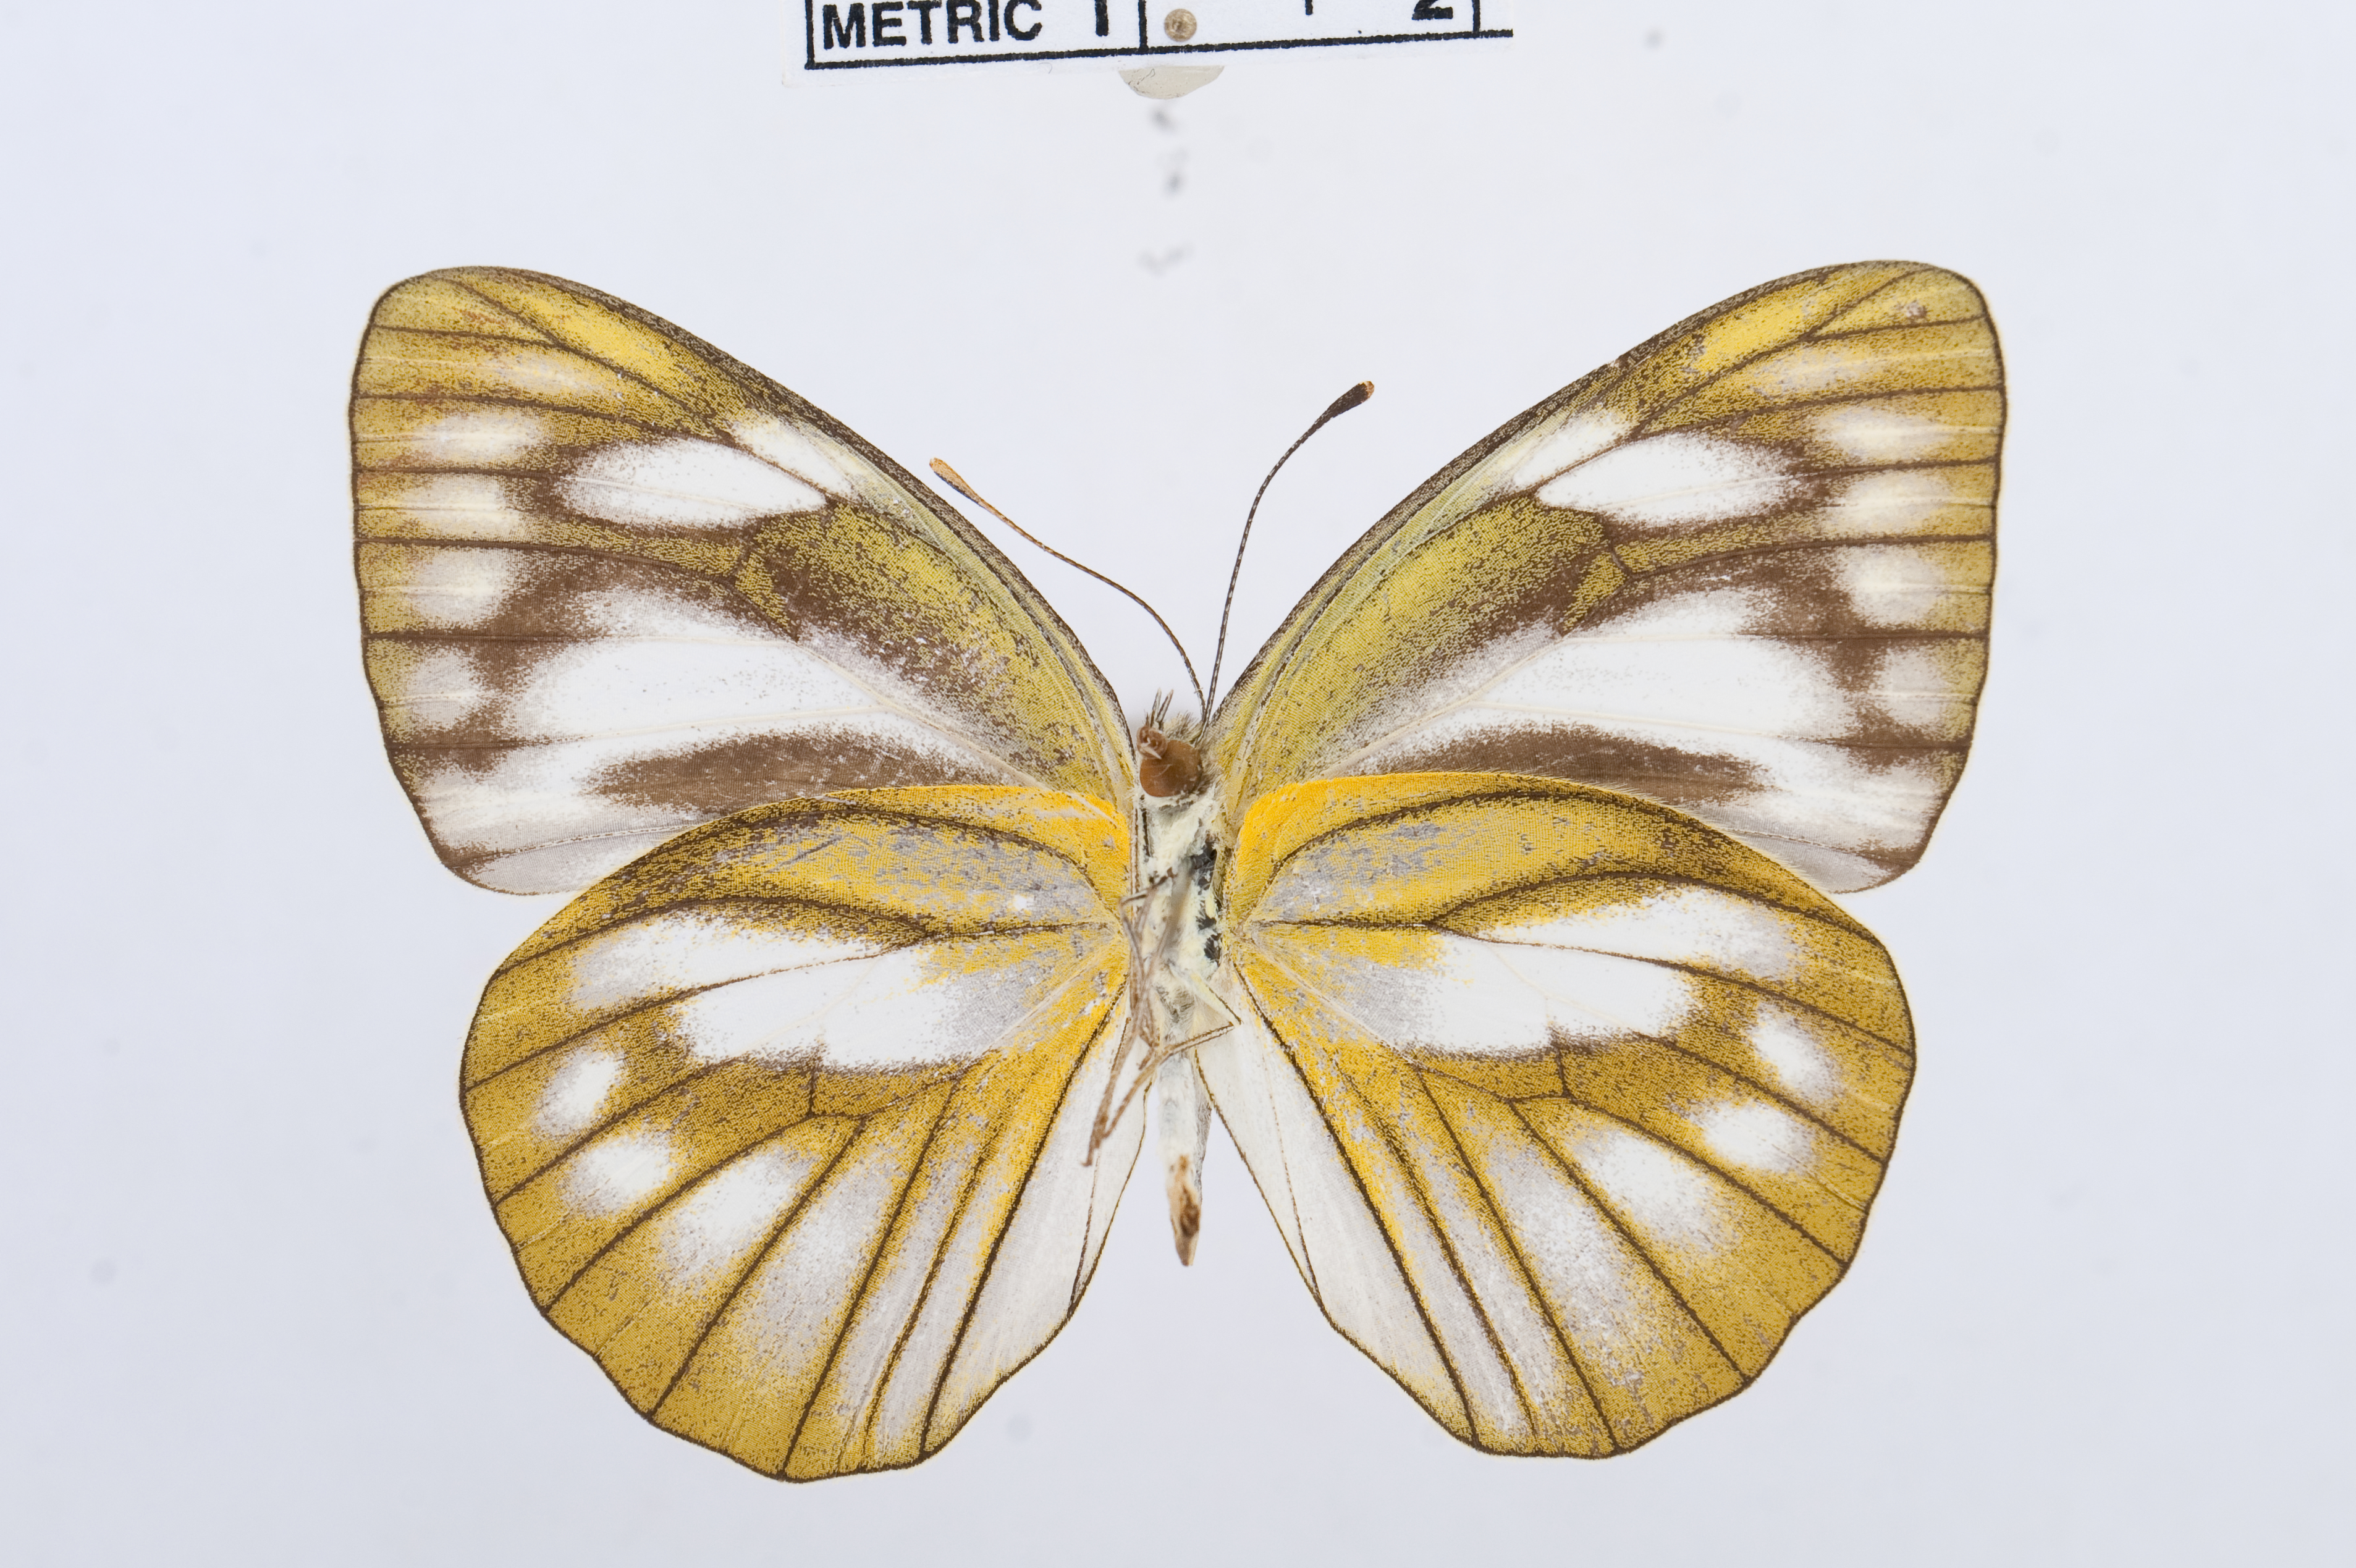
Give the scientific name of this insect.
Appias olferna
